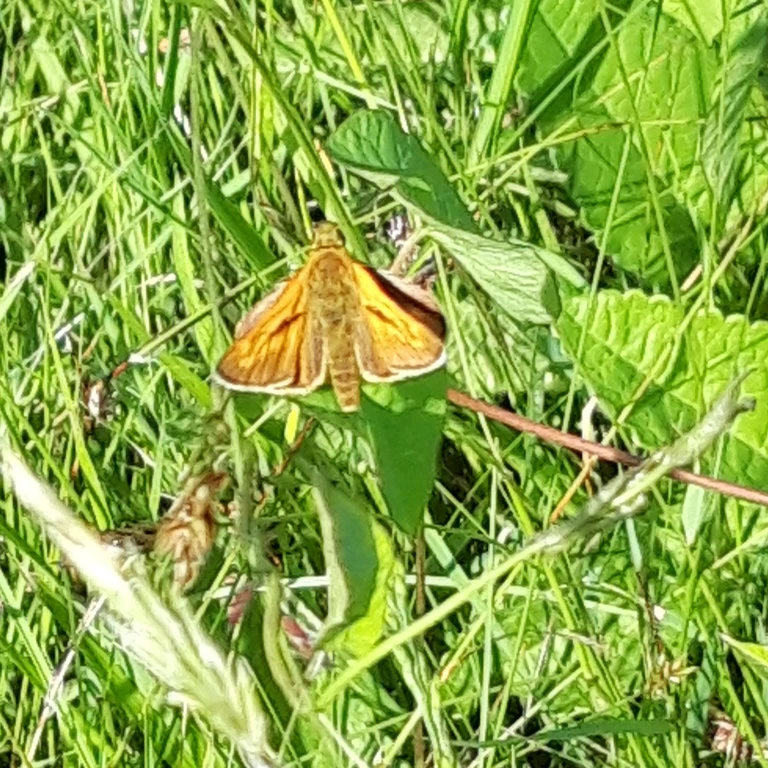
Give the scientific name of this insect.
Ochlodes sylvanus (also Ochlodes venata)
